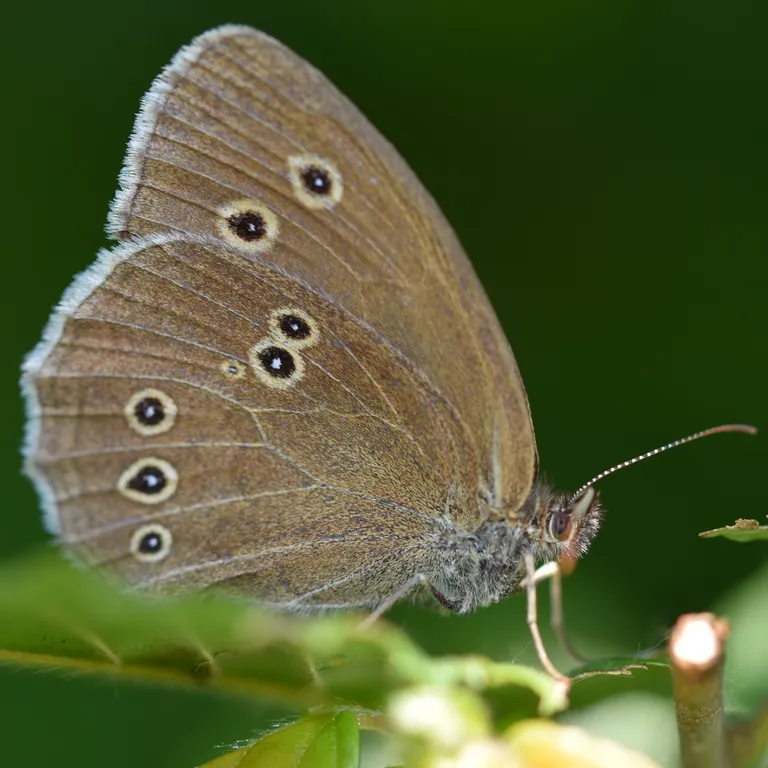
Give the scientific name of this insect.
Aphantopus hyperantus
